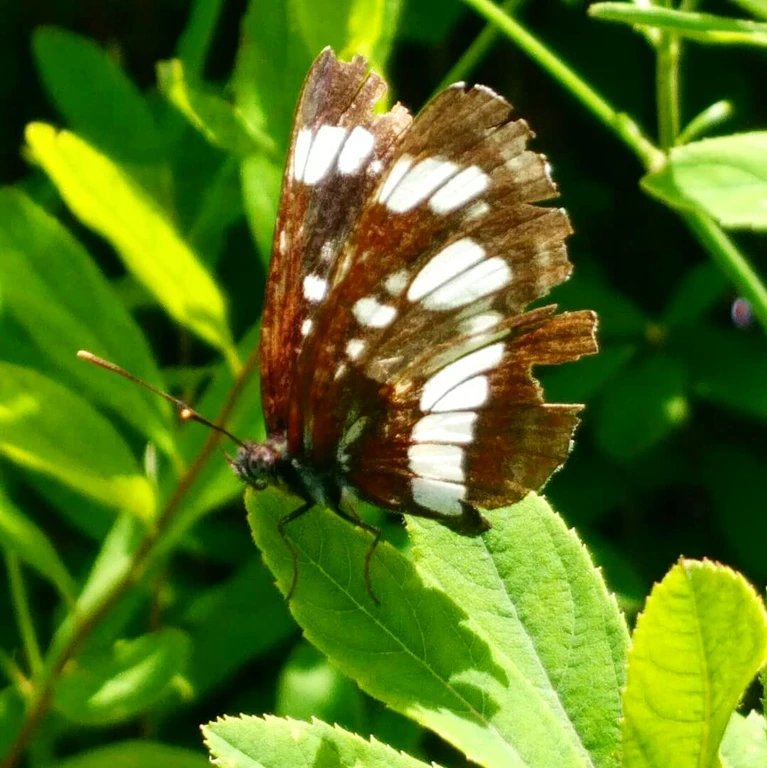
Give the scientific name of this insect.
Neptis rivularis
